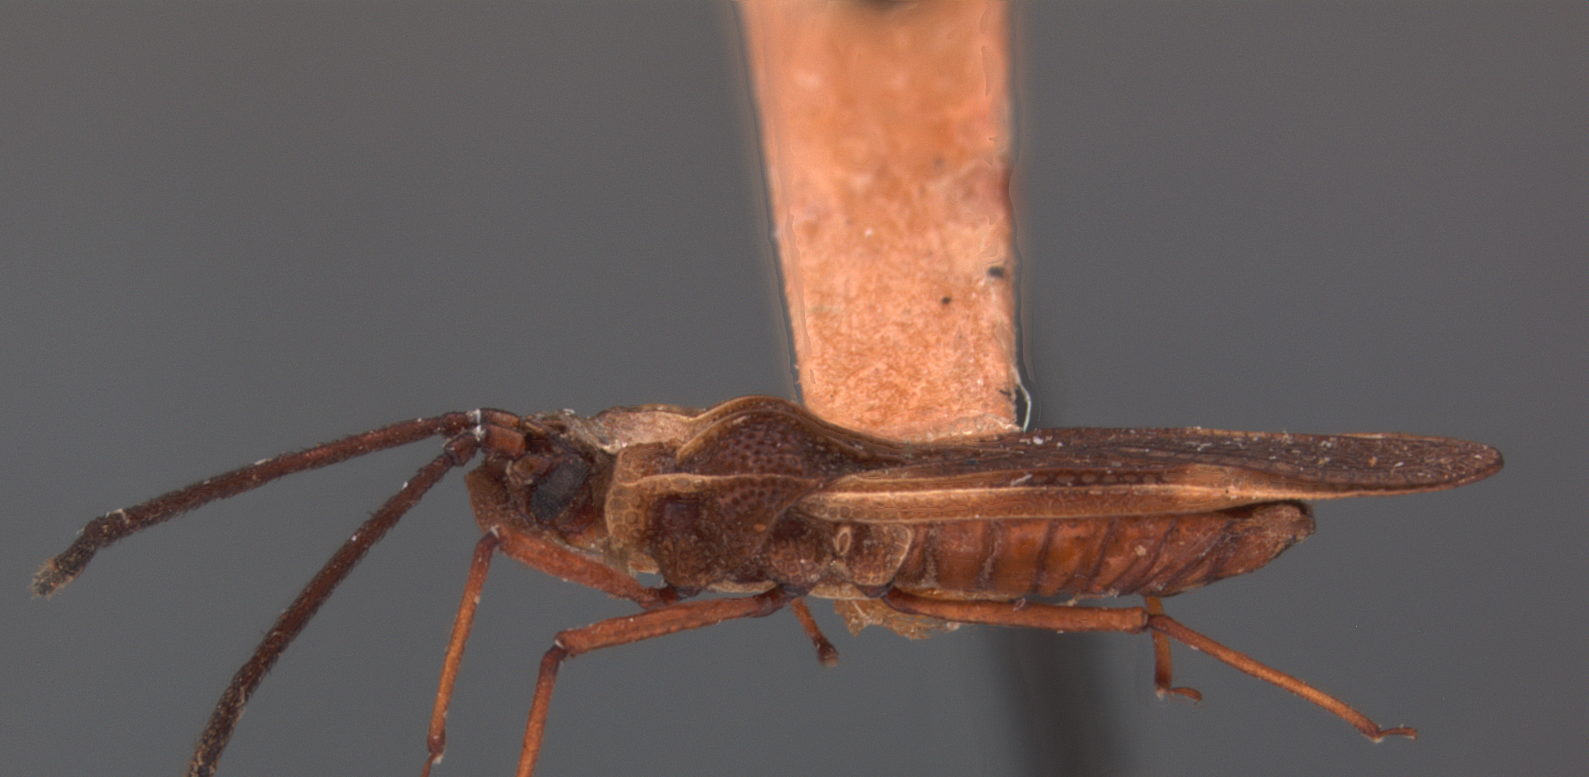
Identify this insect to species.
Teleonemia guyanensis
